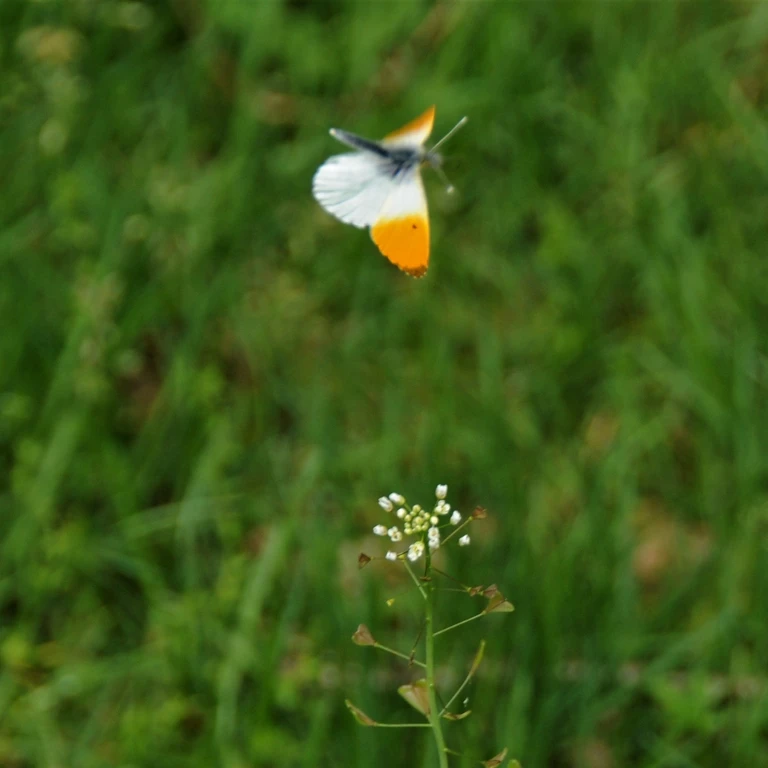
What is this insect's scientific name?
Anthocharis cardamines
